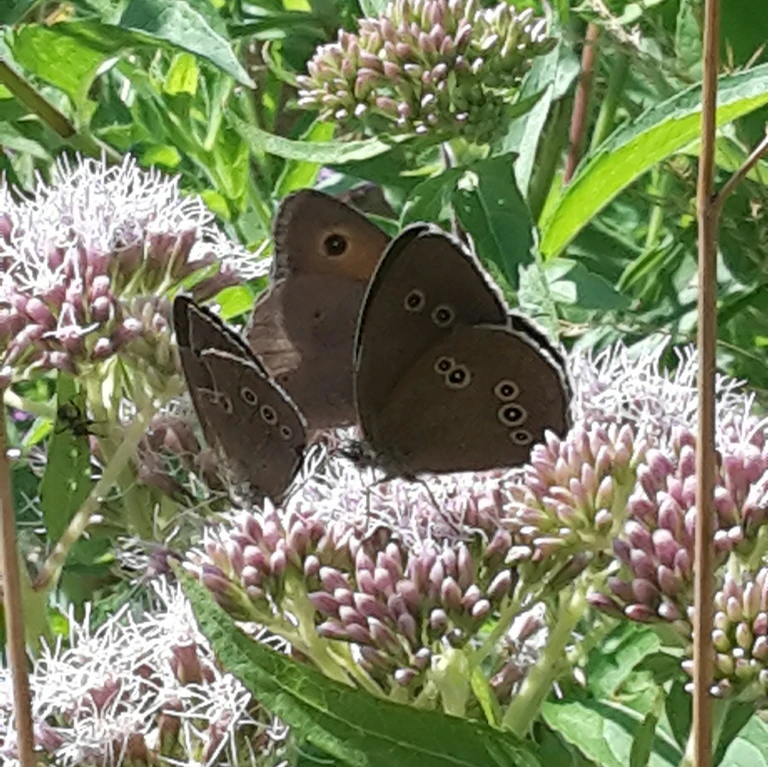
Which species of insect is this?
Aphantopus hyperantus
